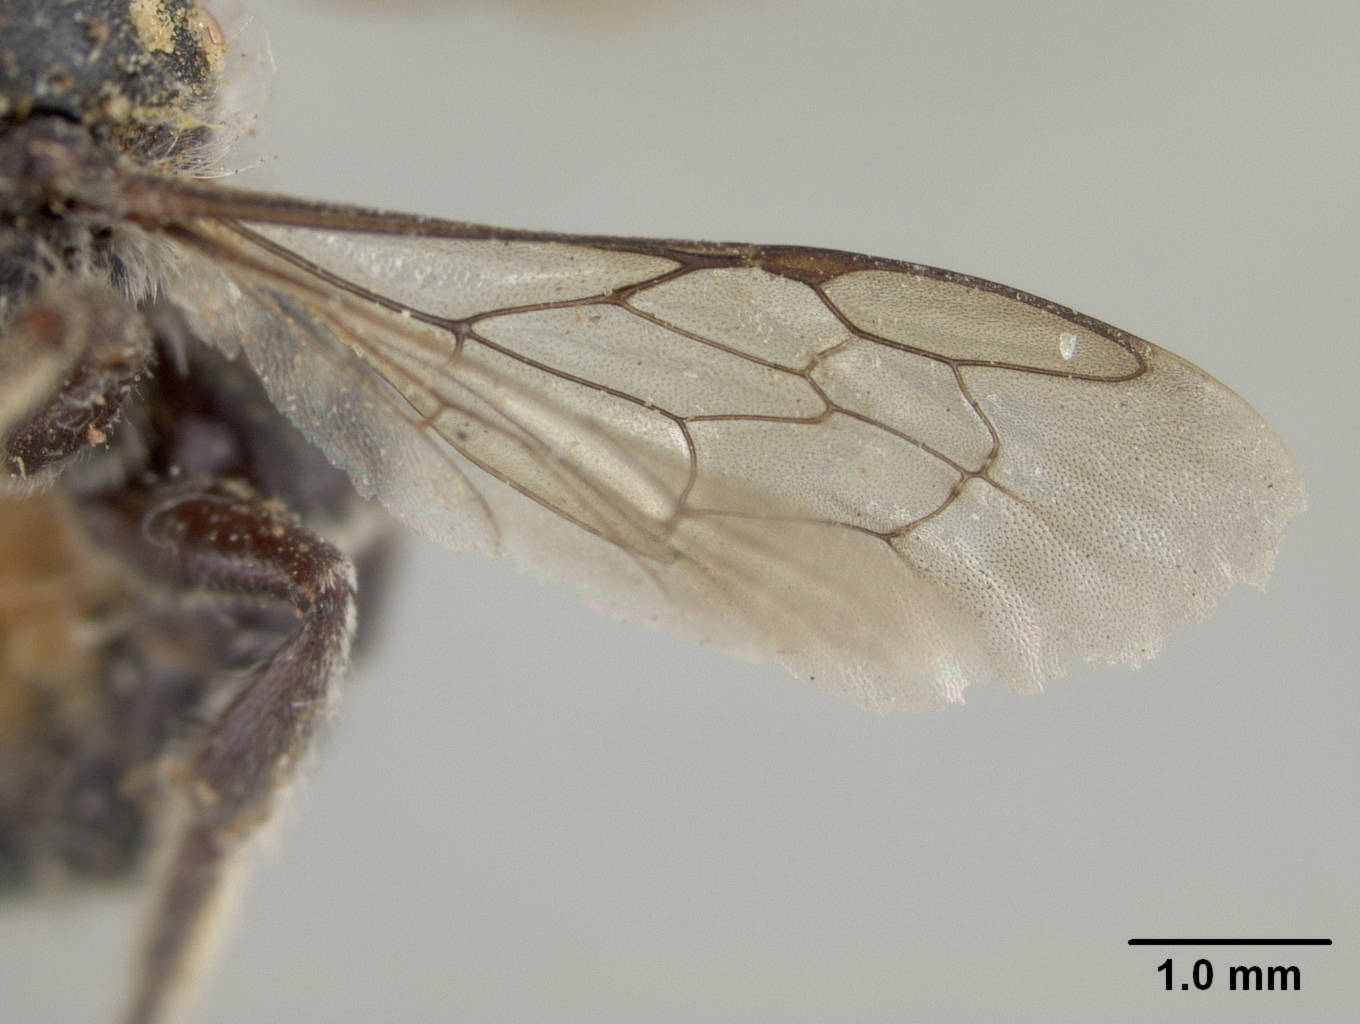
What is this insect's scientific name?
Hoplitis mescalerium
